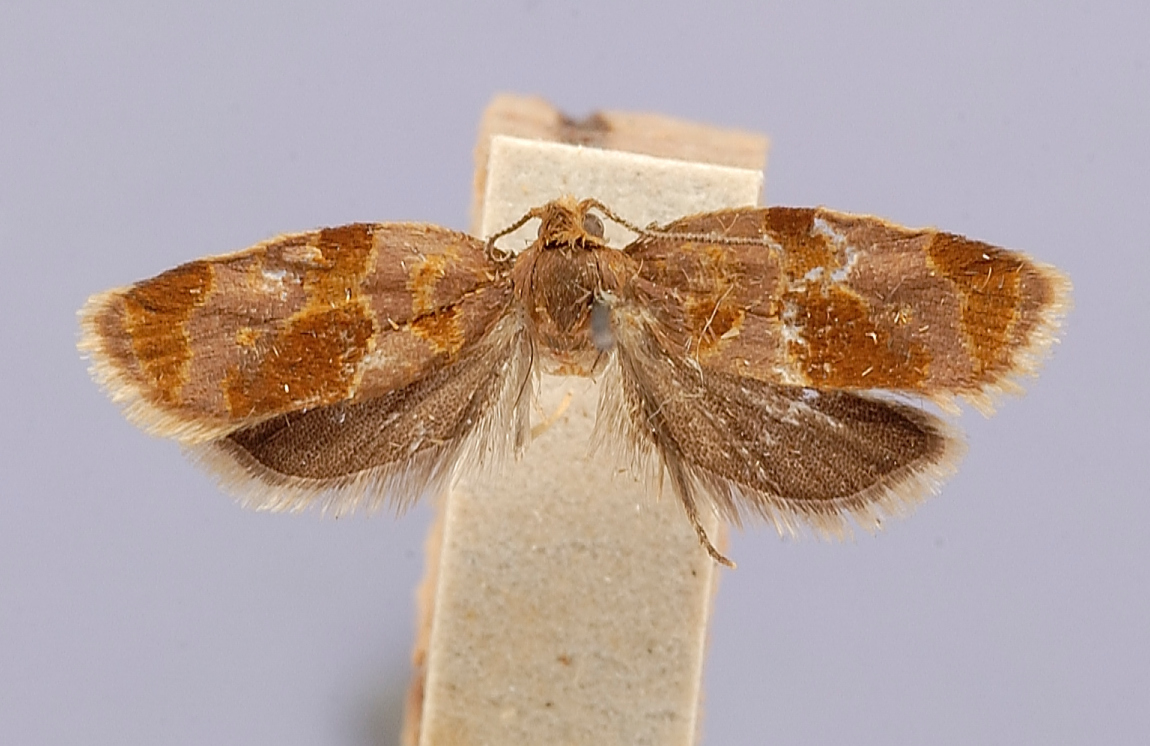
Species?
Pharmacia listerana
